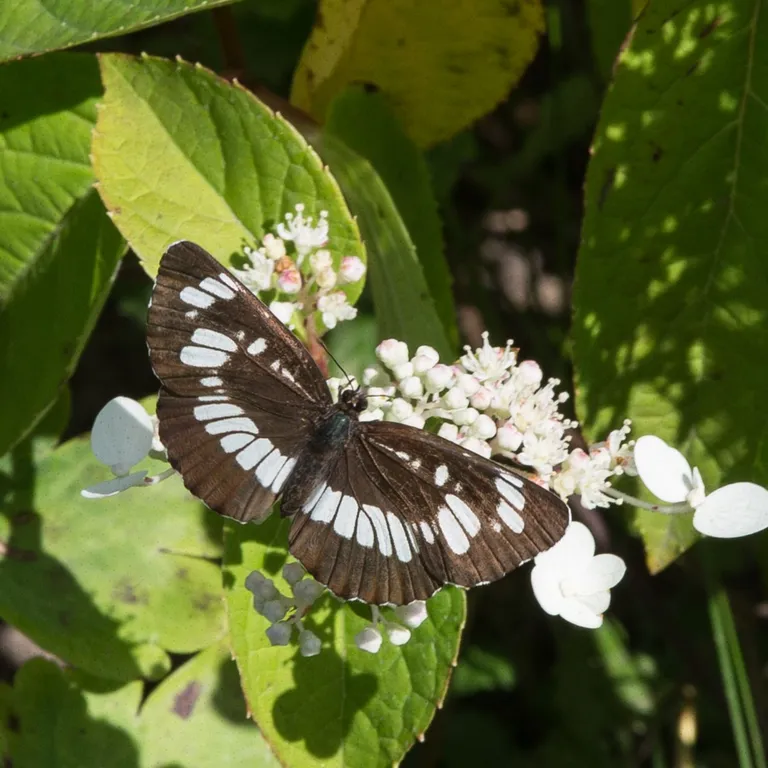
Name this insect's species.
Neptis rivularis
